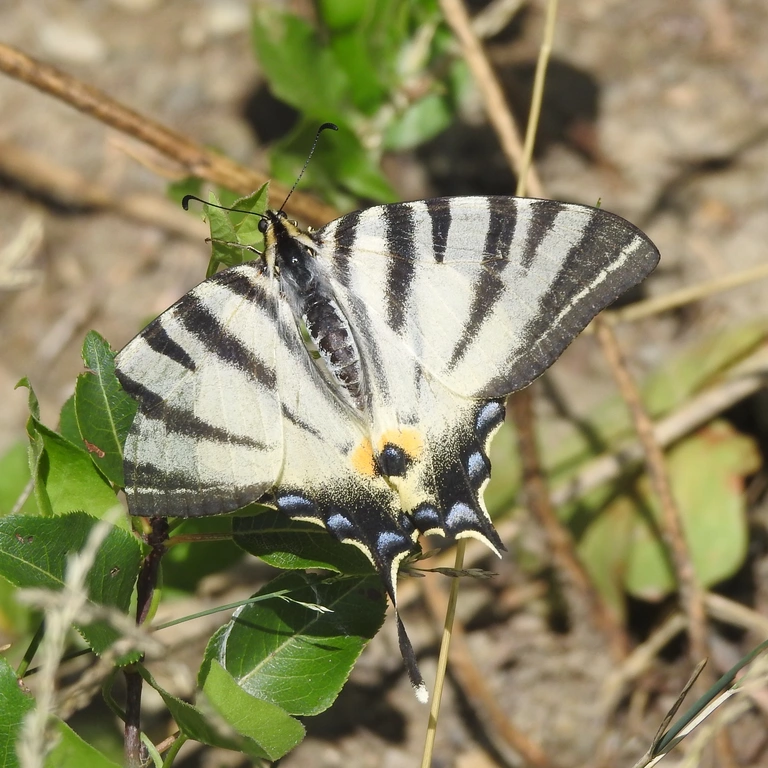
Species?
Iphiclides podalirius
